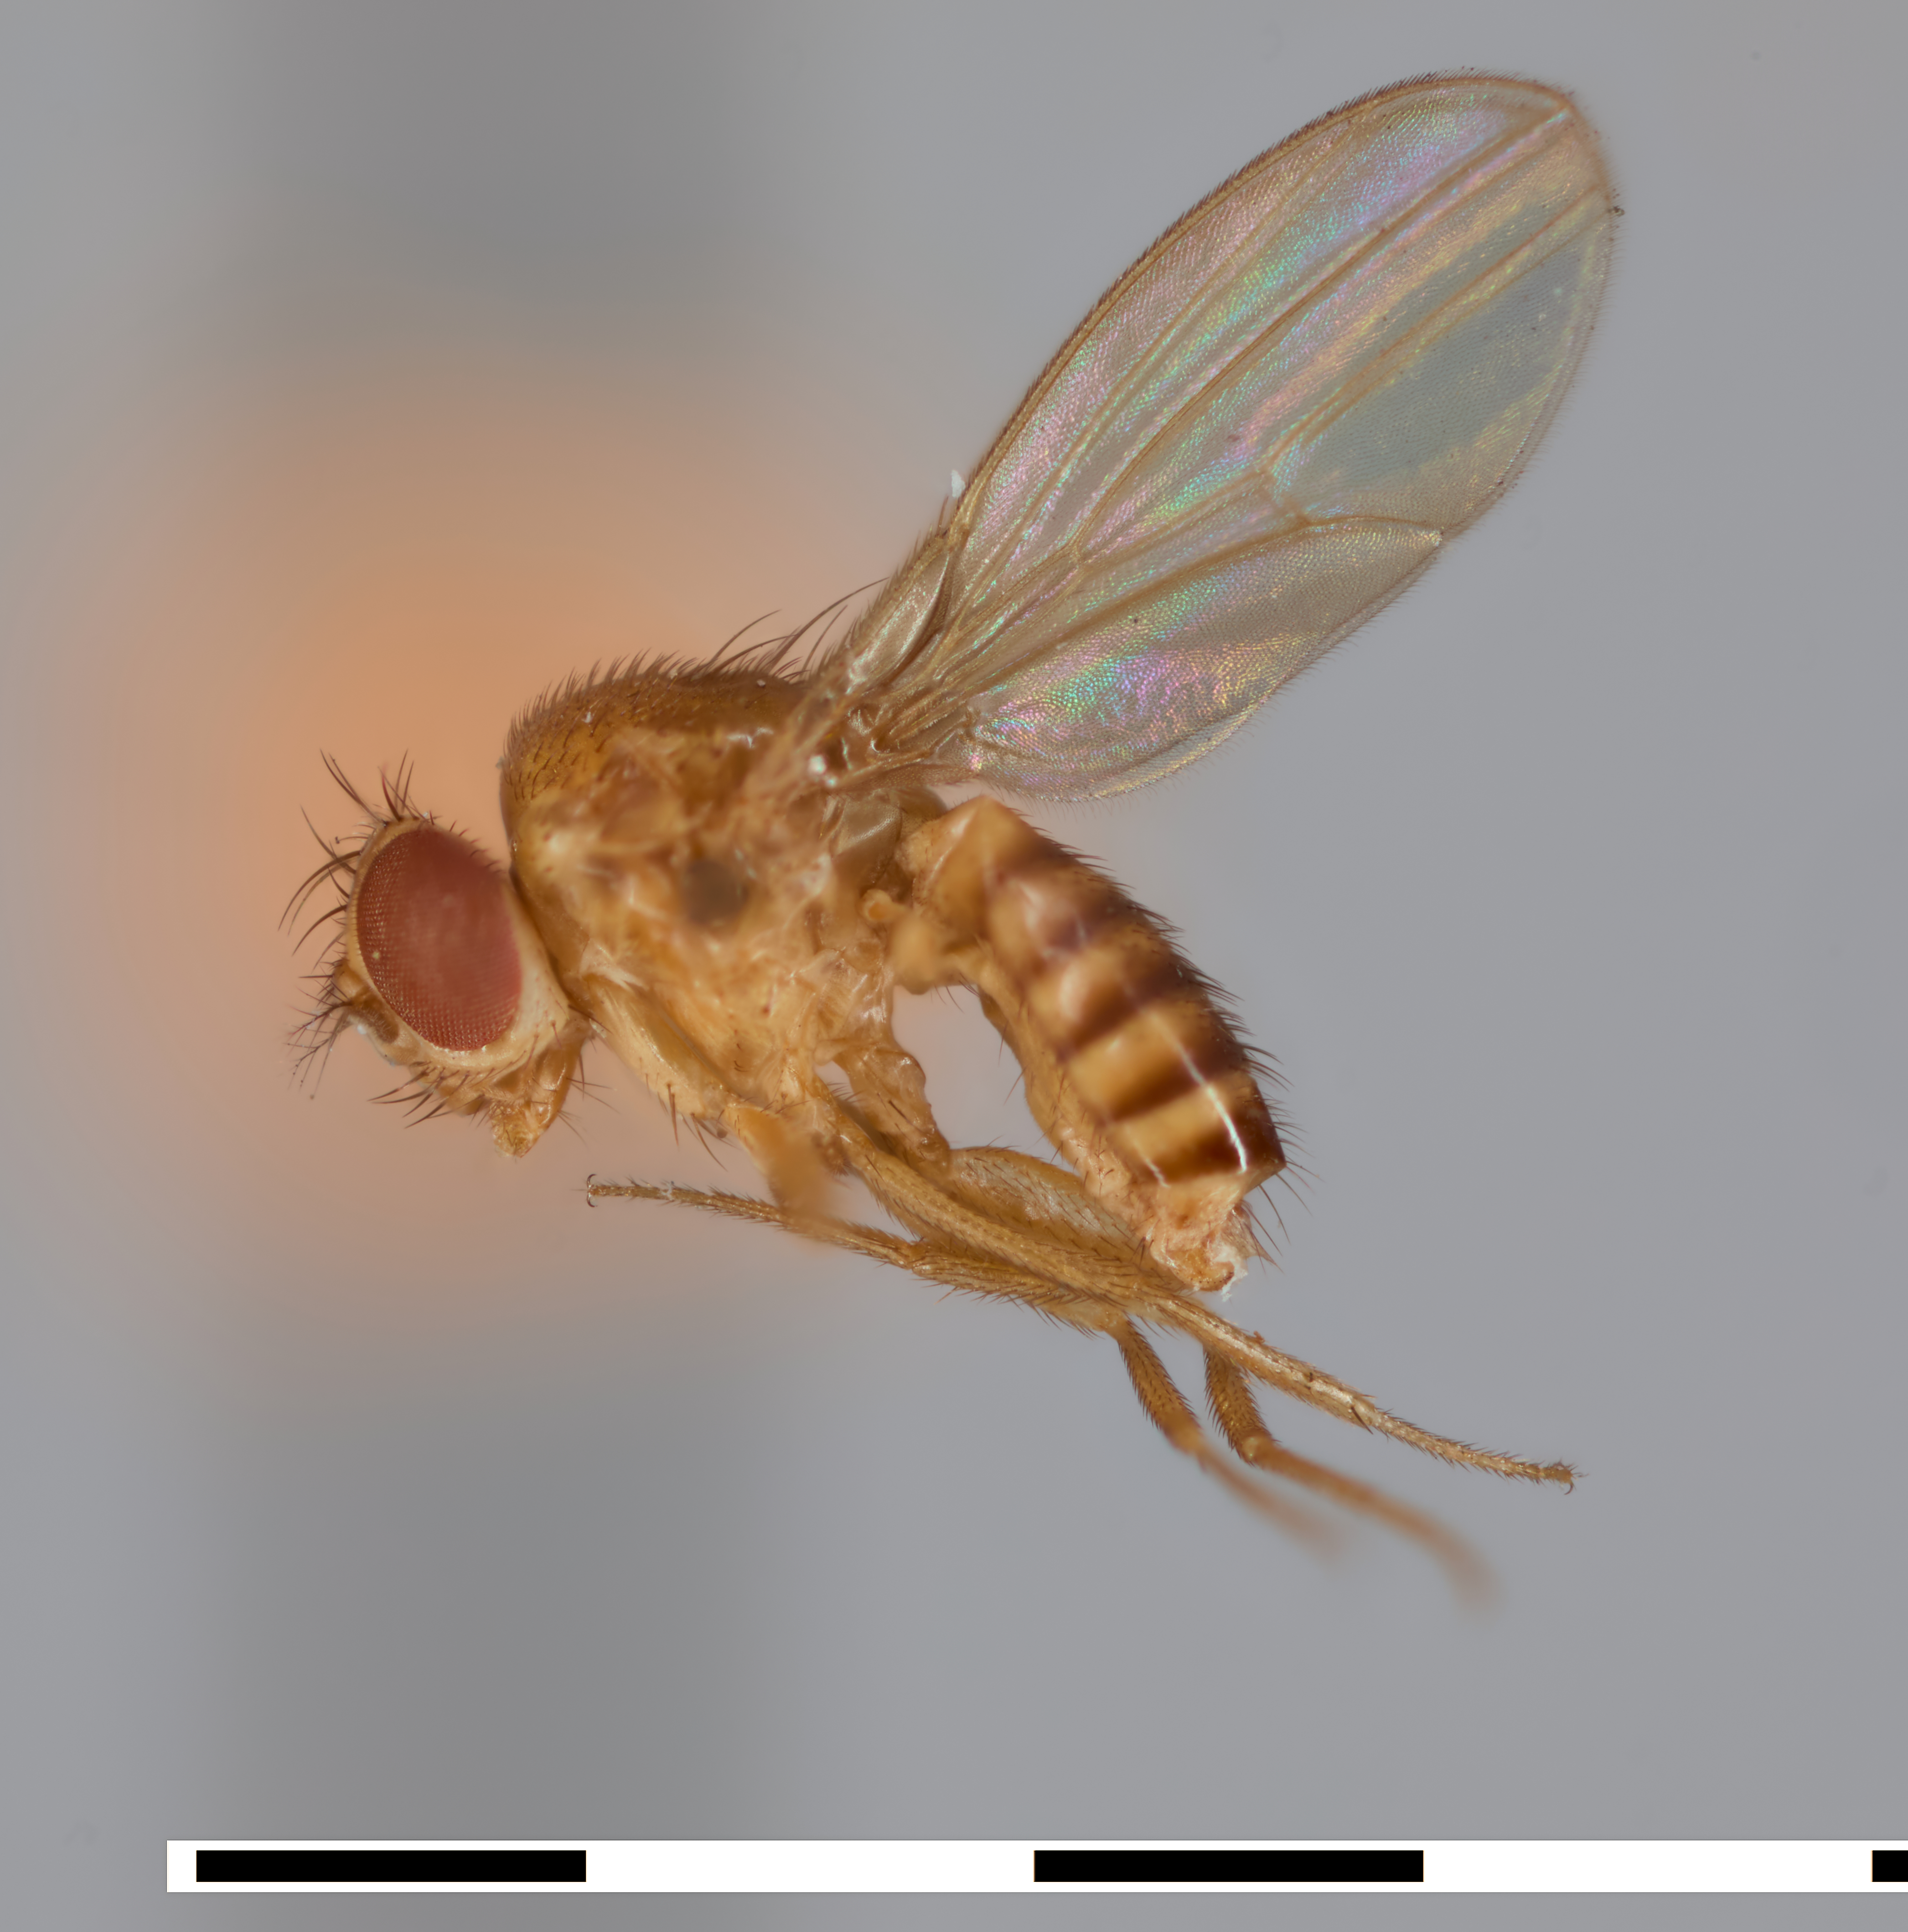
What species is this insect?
Drosophila melanogaster
